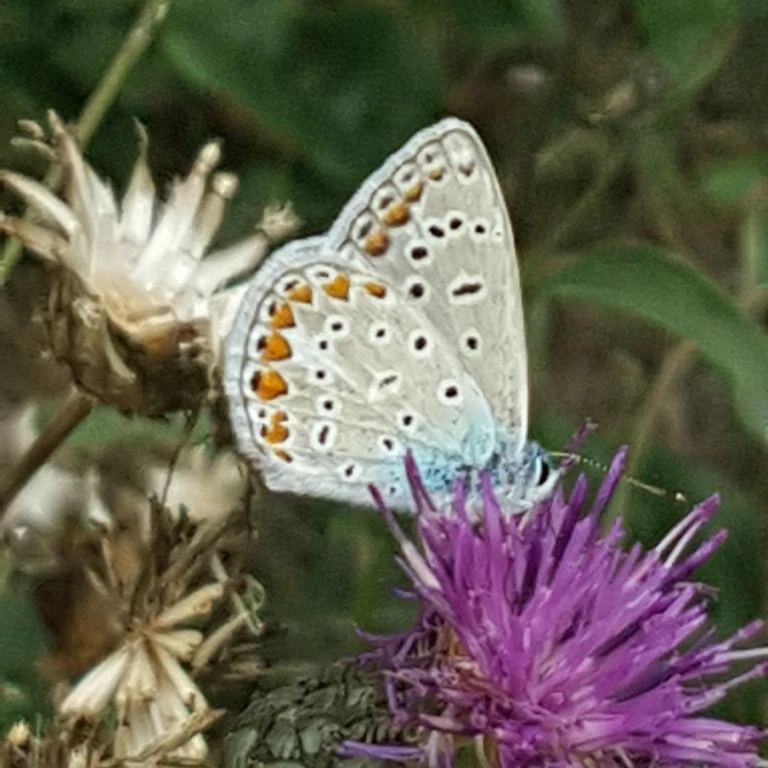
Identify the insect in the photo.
Polyommatus icarus
